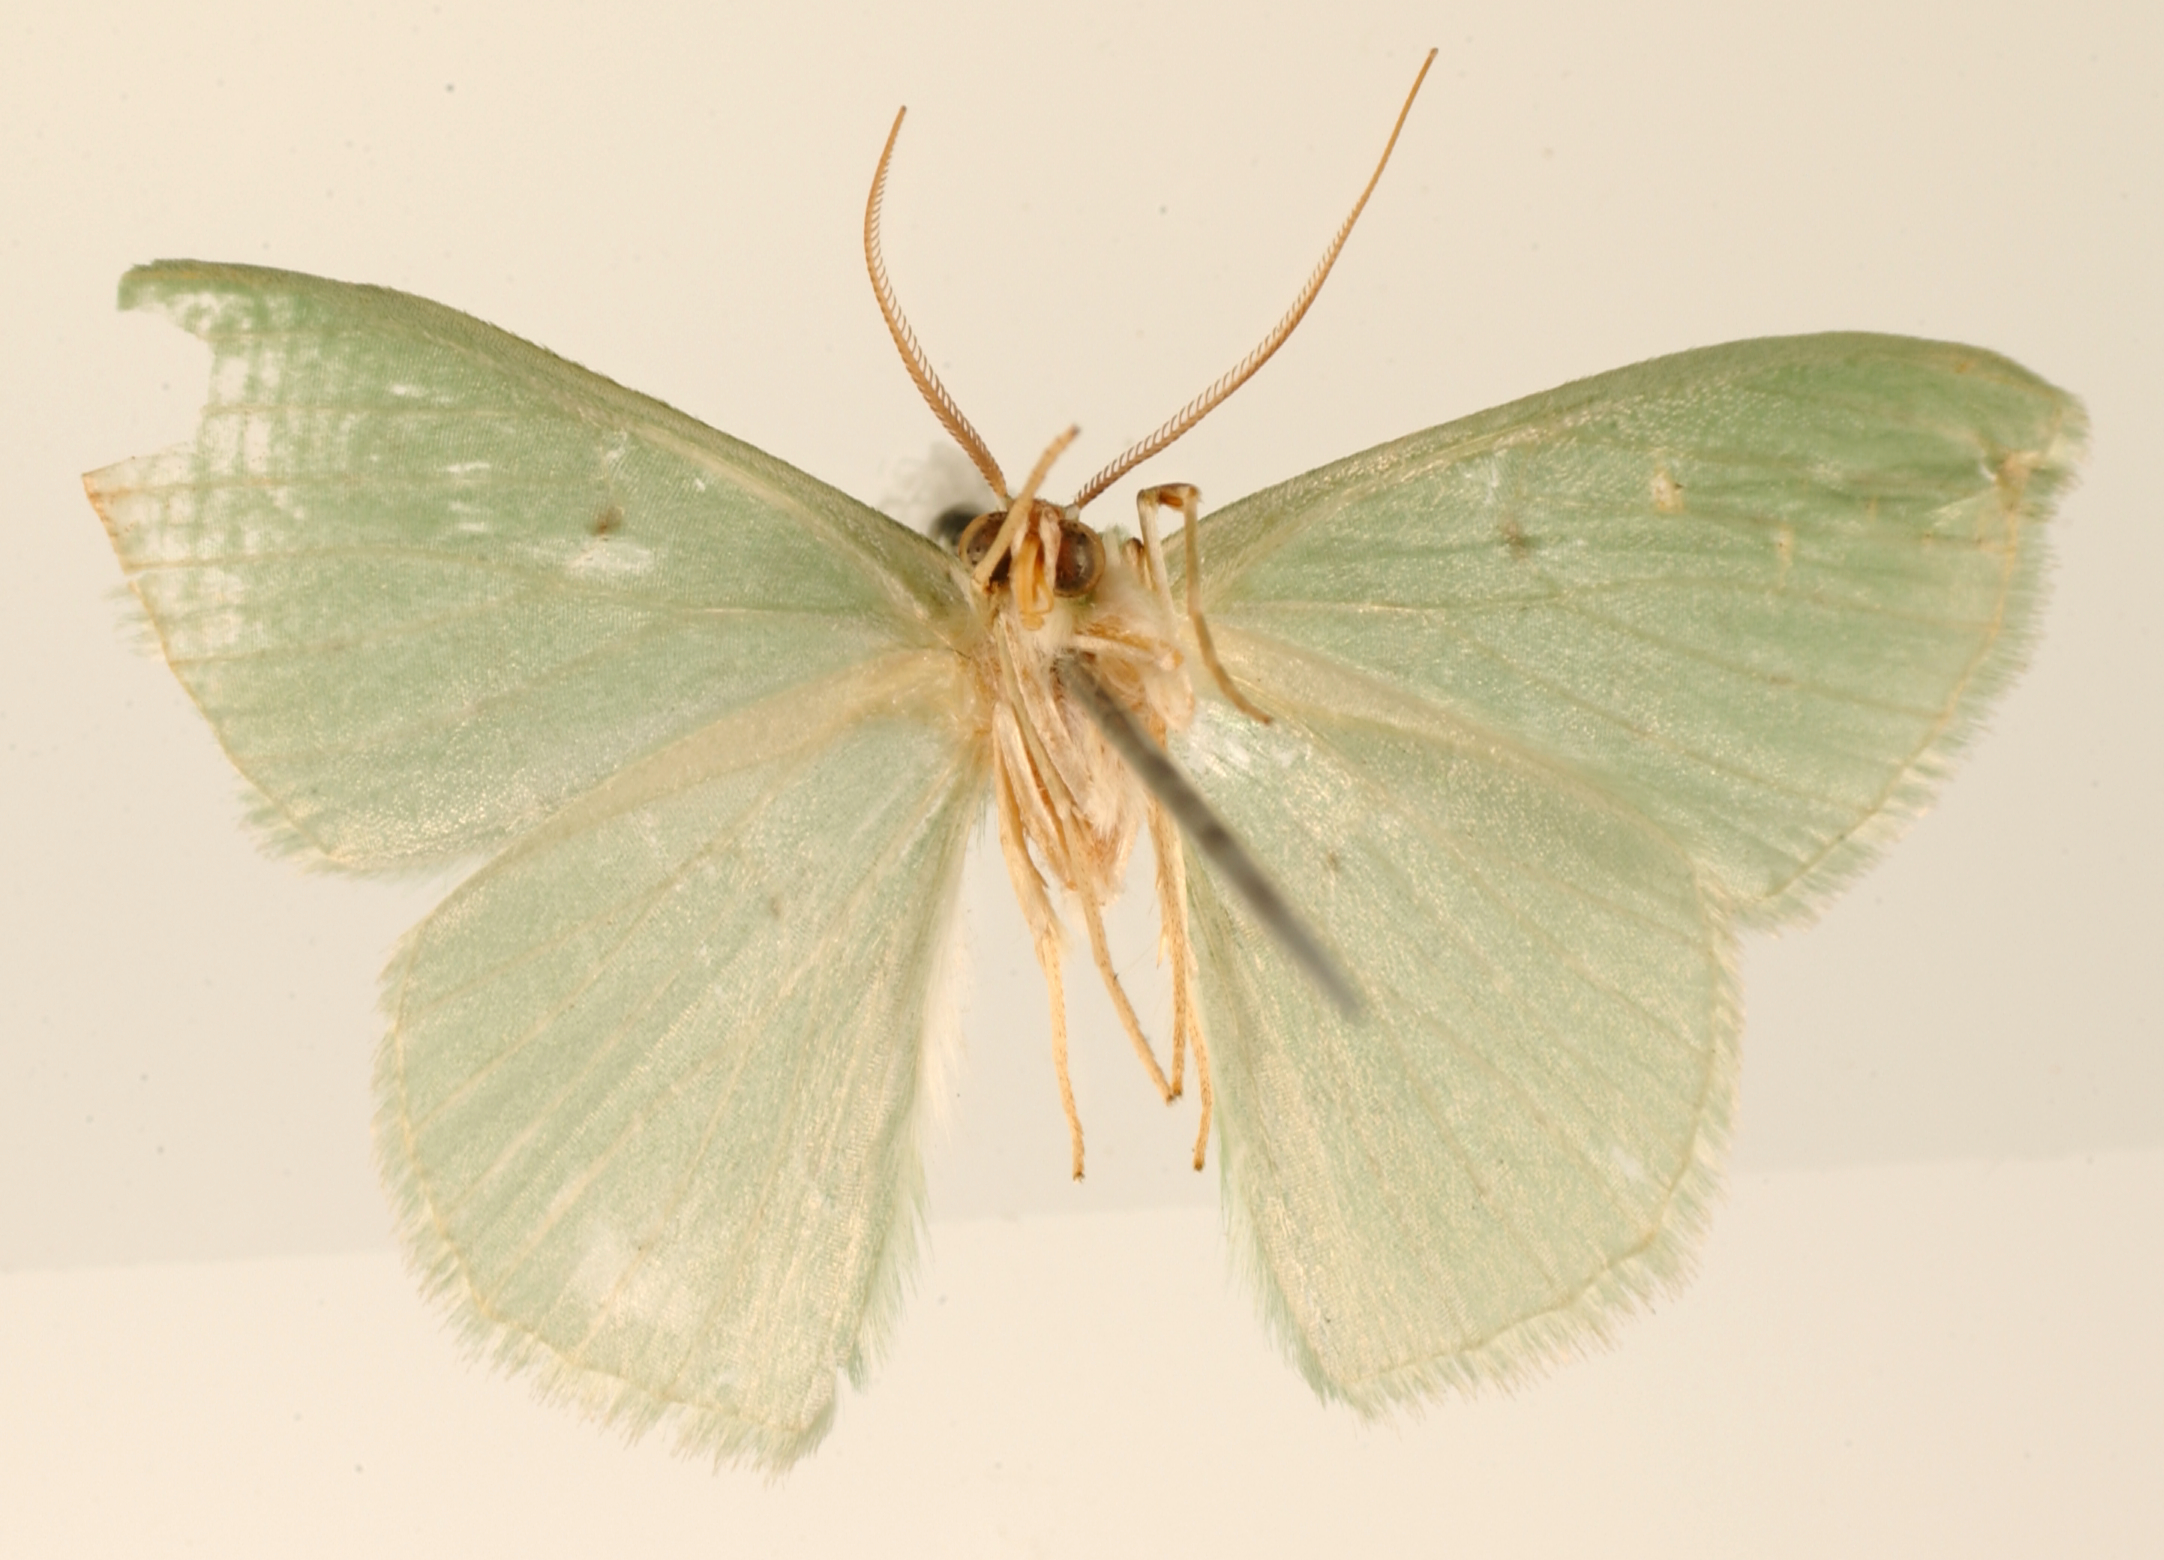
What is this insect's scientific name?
Miantonota punctilinea
